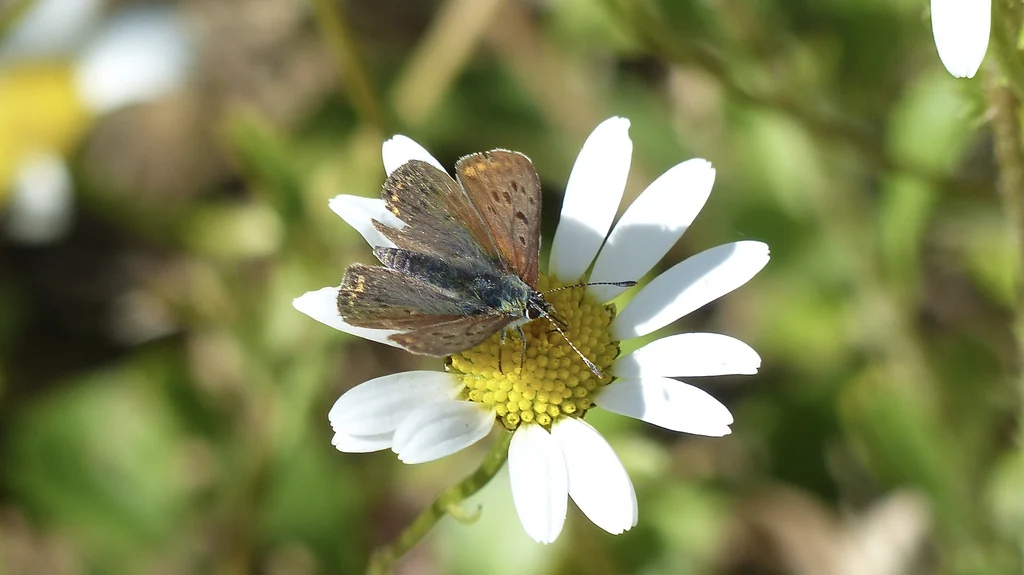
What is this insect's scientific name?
Lycaena tityrus (also Loweia tityrus)
